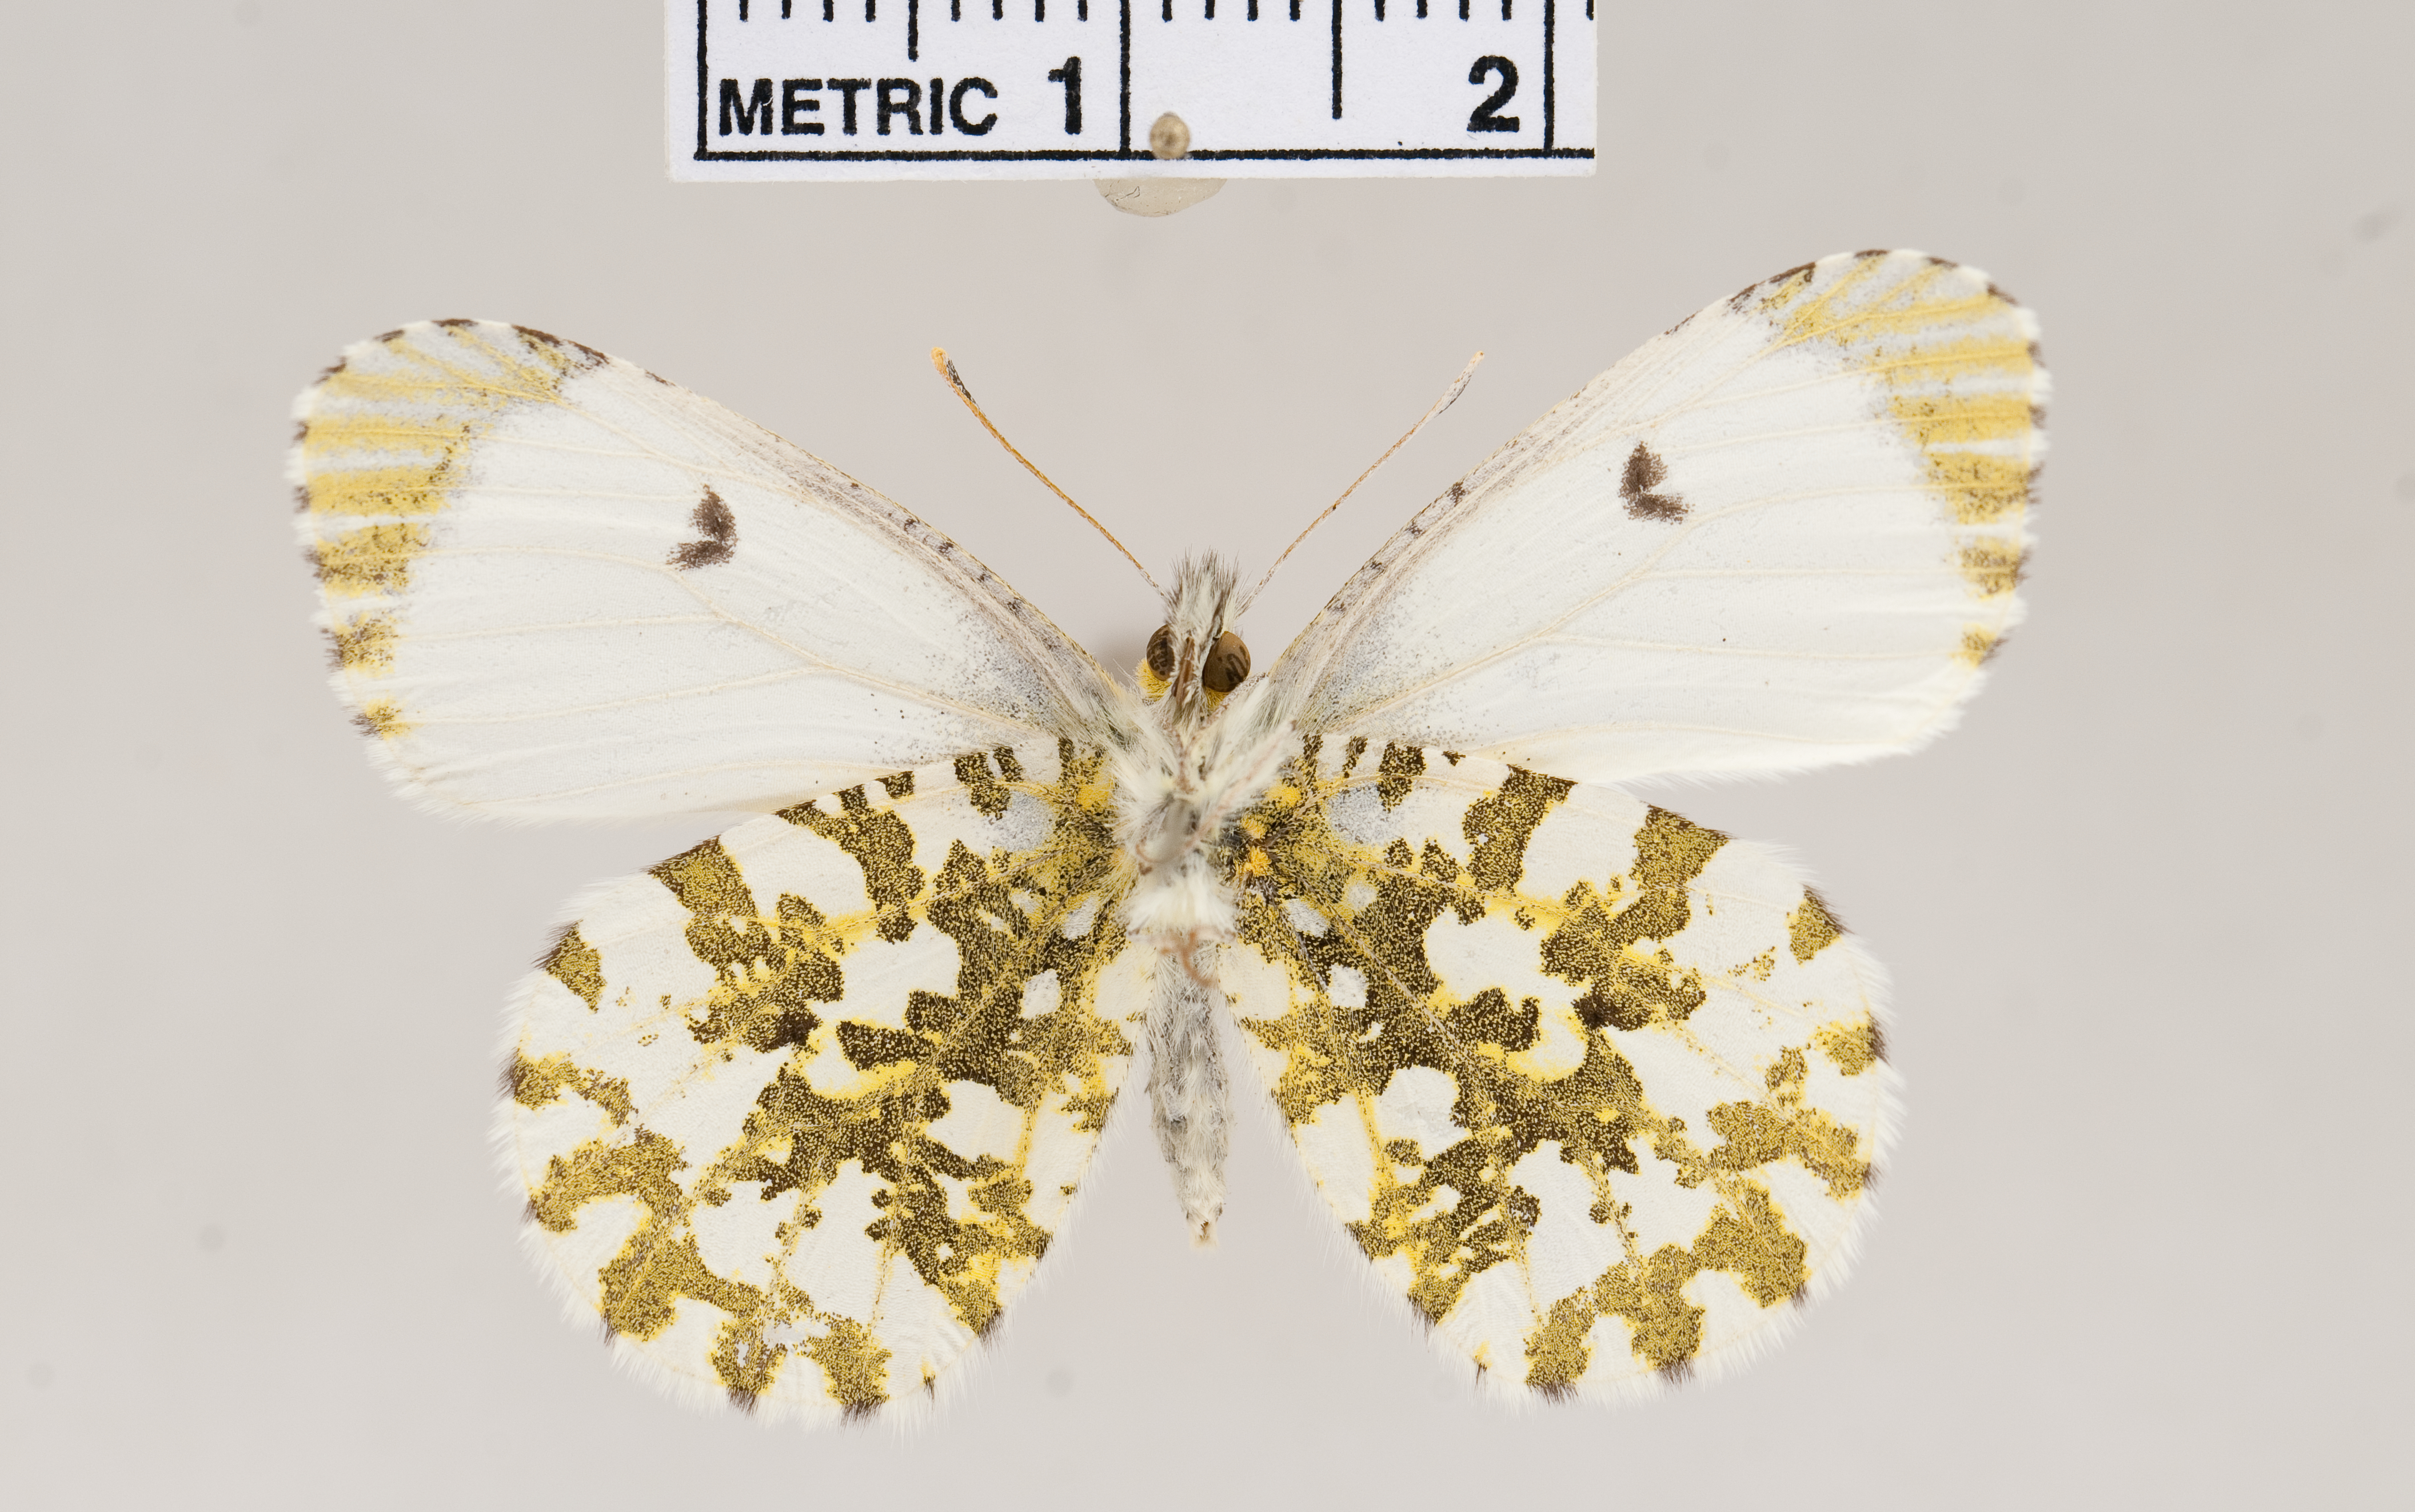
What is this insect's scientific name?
Anthocharis cardamines
